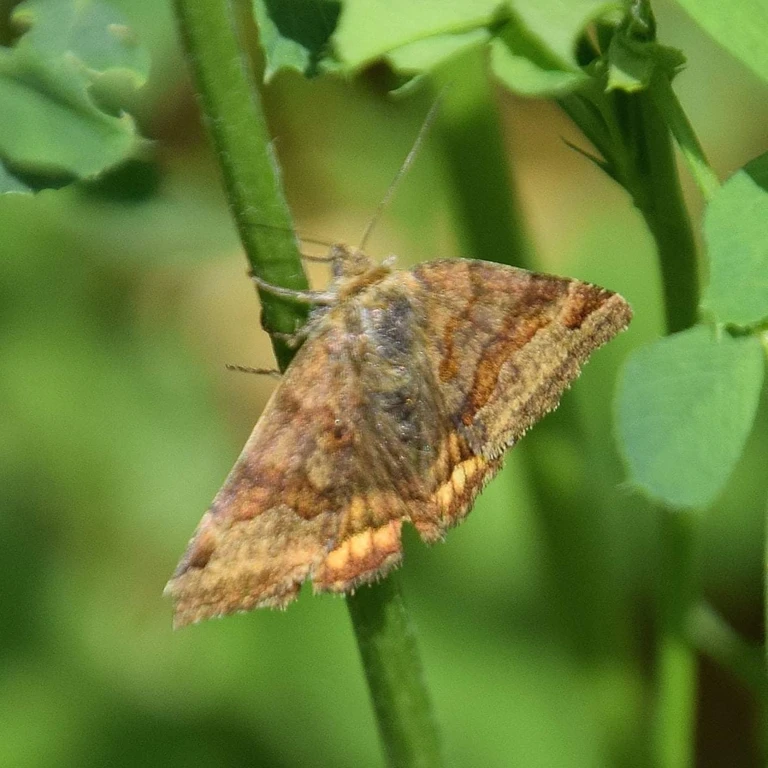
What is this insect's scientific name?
Euclidia glyphica
